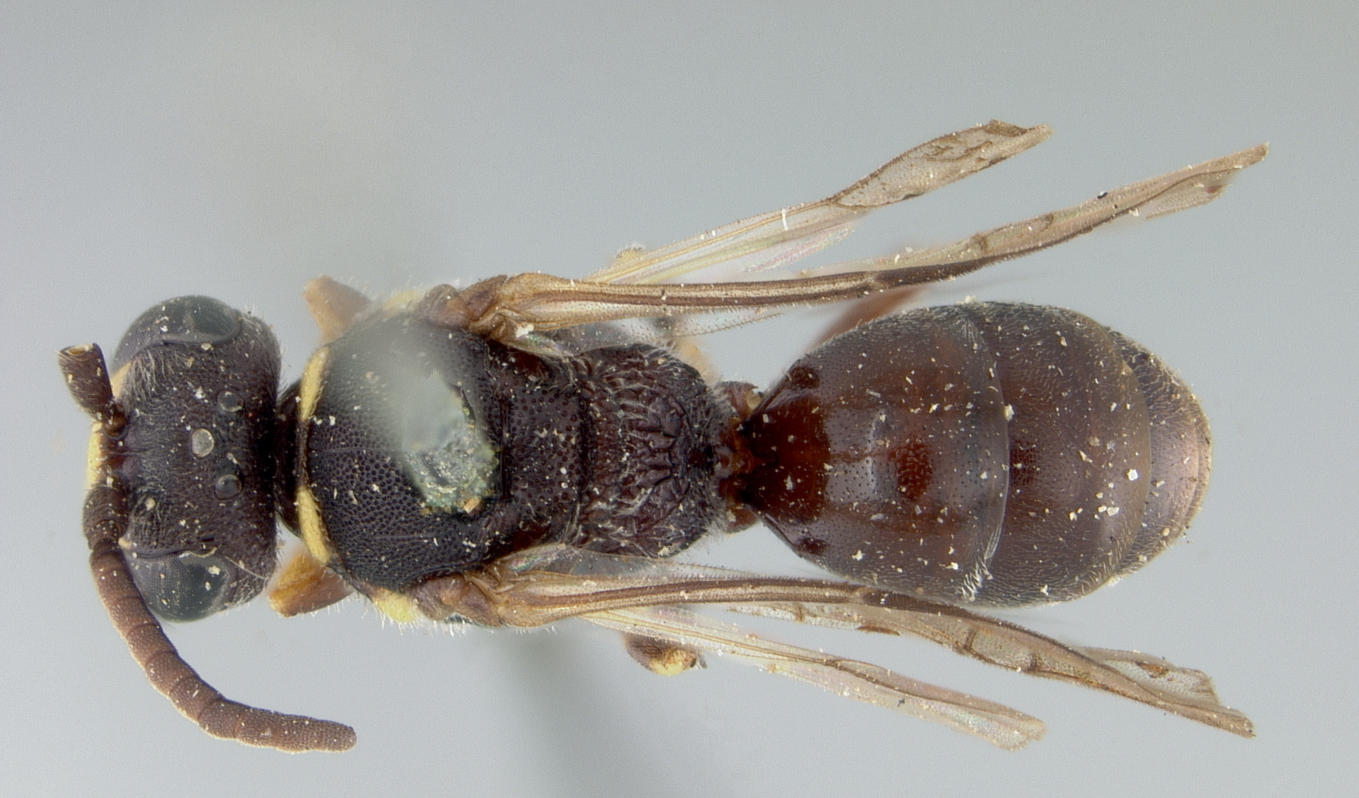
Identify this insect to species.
Prosopis pennsylvanica
